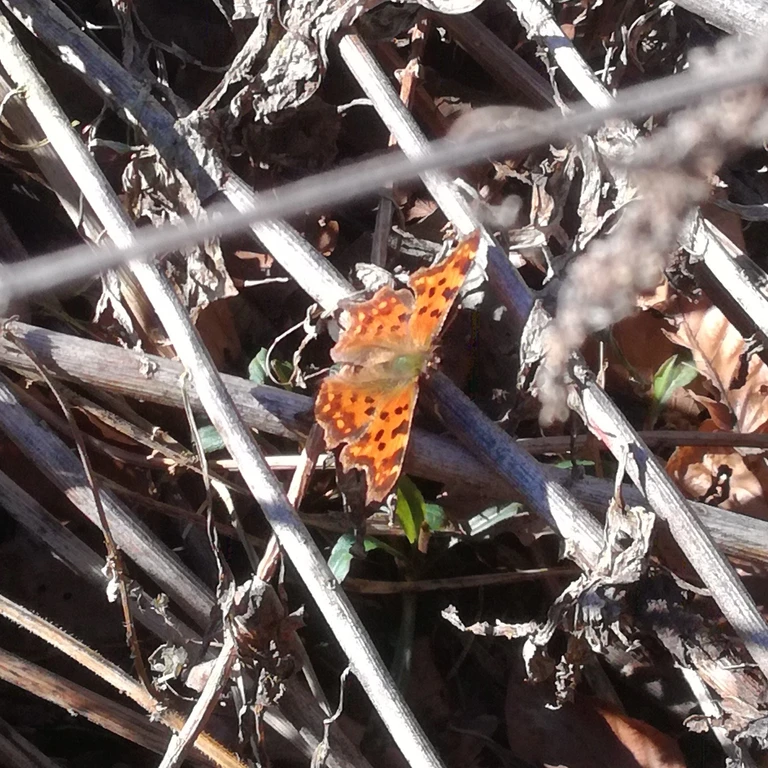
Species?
Polygonia c-album
